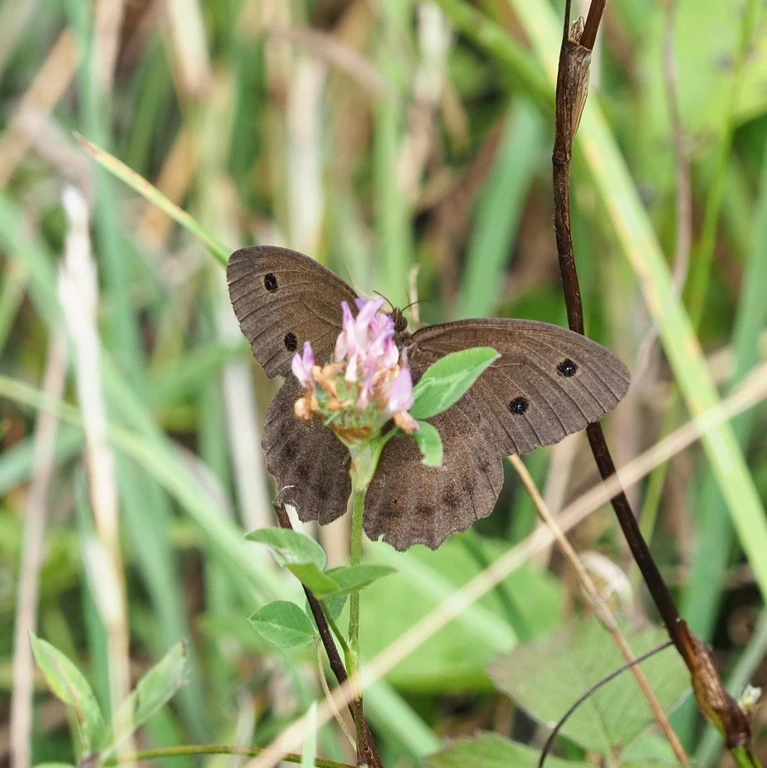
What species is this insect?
Minois dryas
